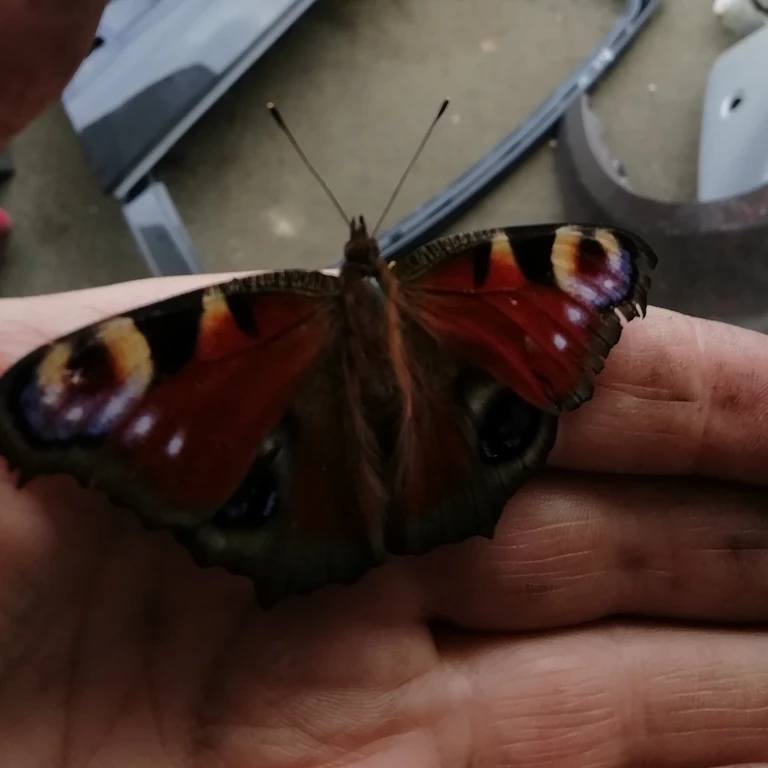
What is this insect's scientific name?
Aglais io
